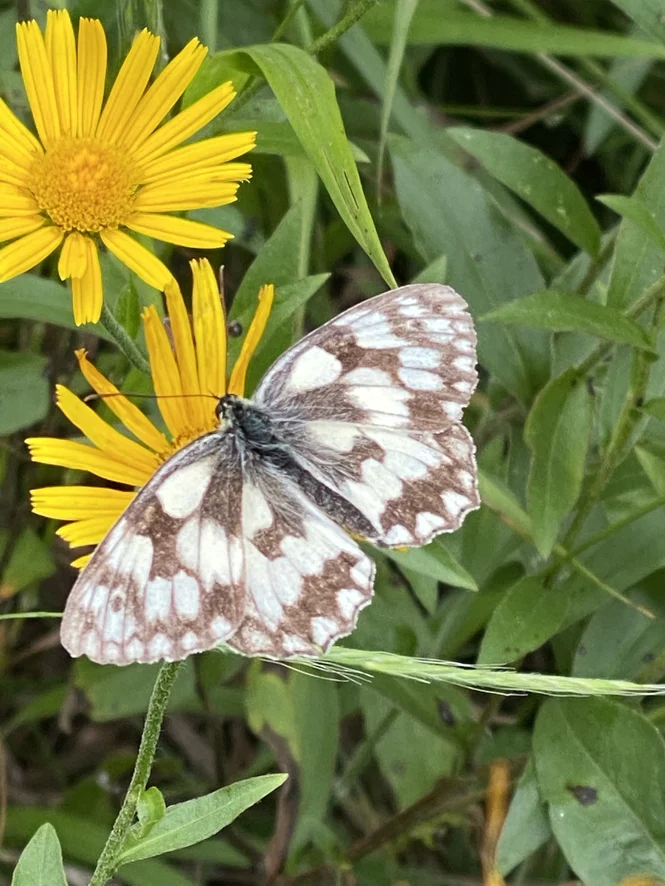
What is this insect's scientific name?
Melanargia galathea
